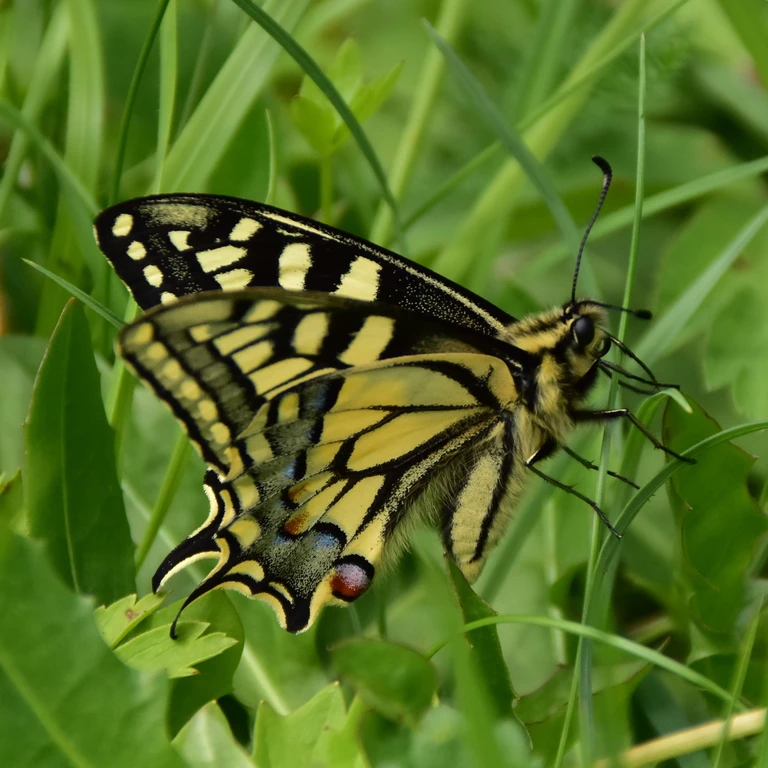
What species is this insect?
Papilio machaon
